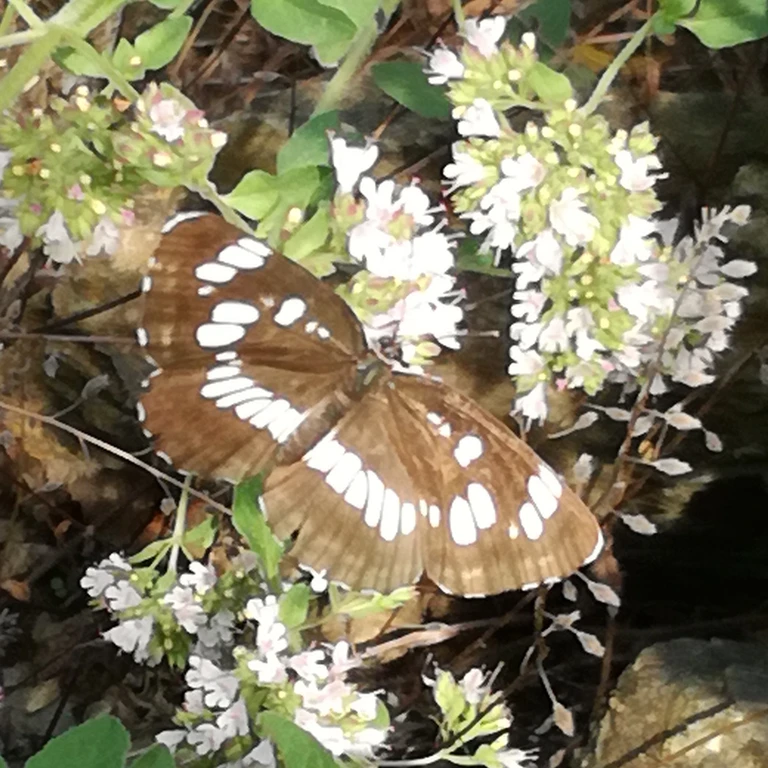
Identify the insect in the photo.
Neptis rivularis
